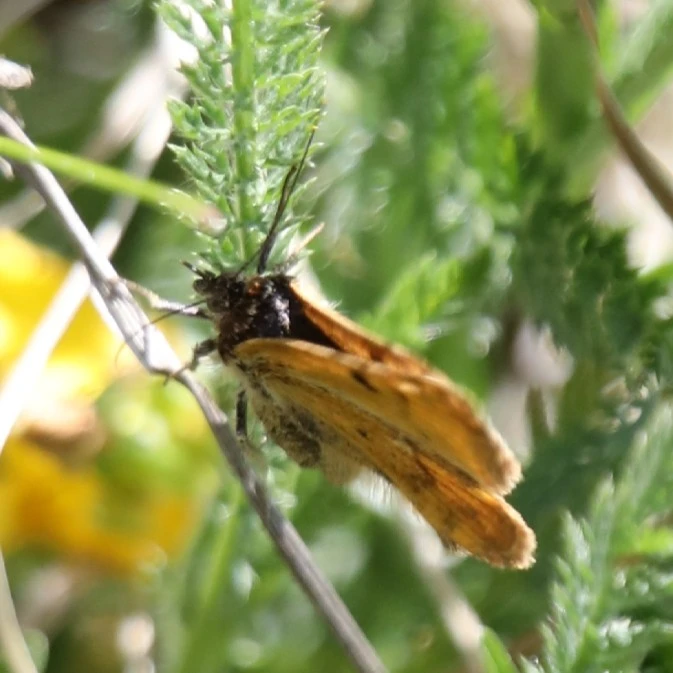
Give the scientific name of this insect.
Euclidia glyphica
